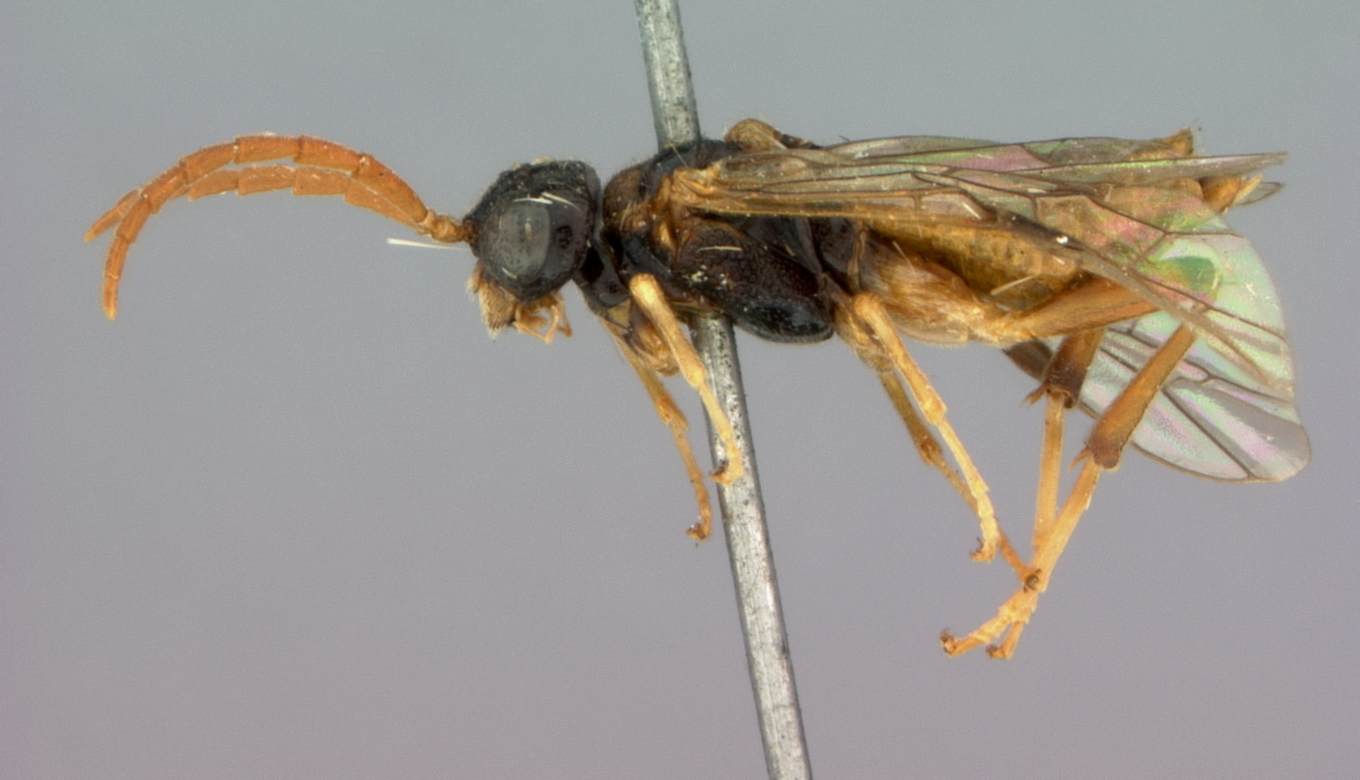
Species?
Dimorphopteryx abnormis
